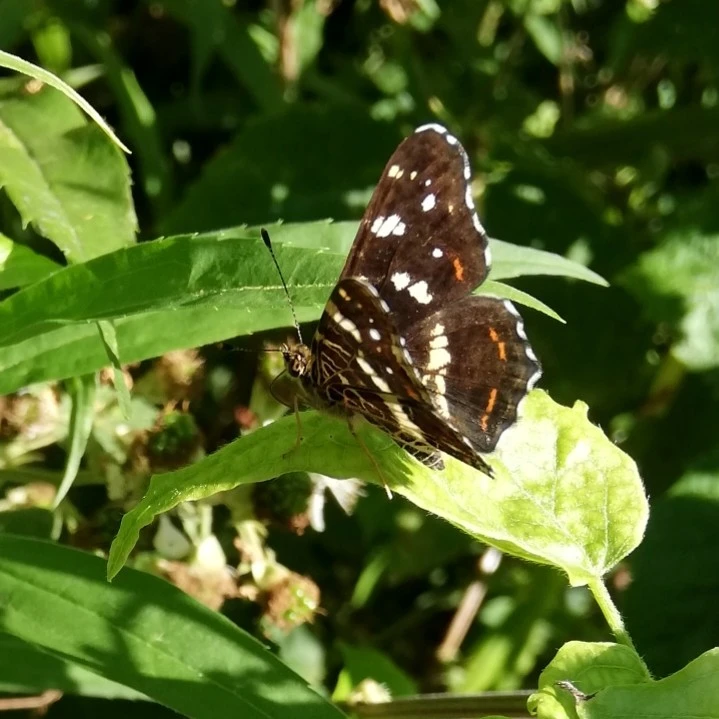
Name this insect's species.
Araschnia levana
